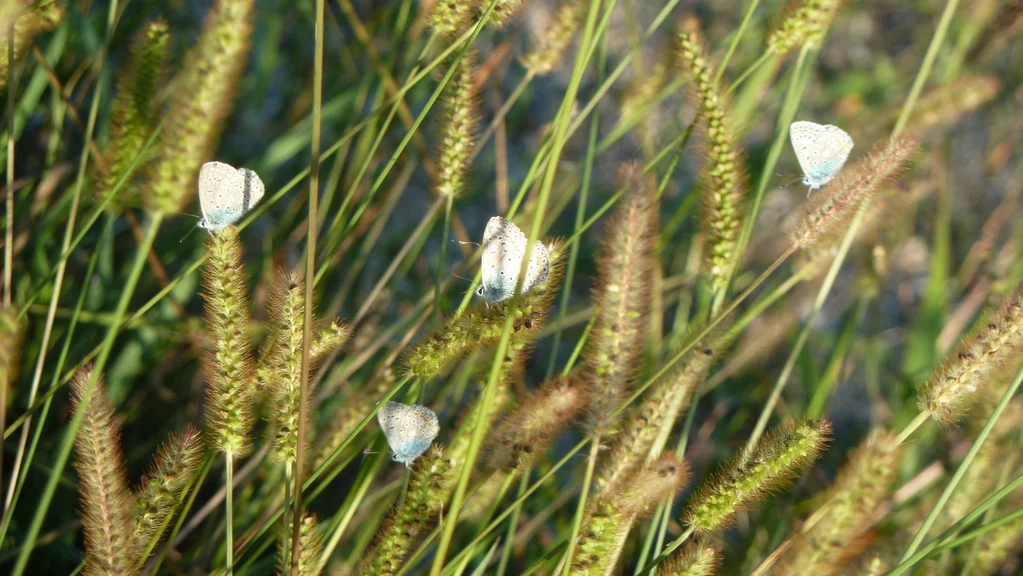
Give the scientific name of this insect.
Polyommatus icarus
